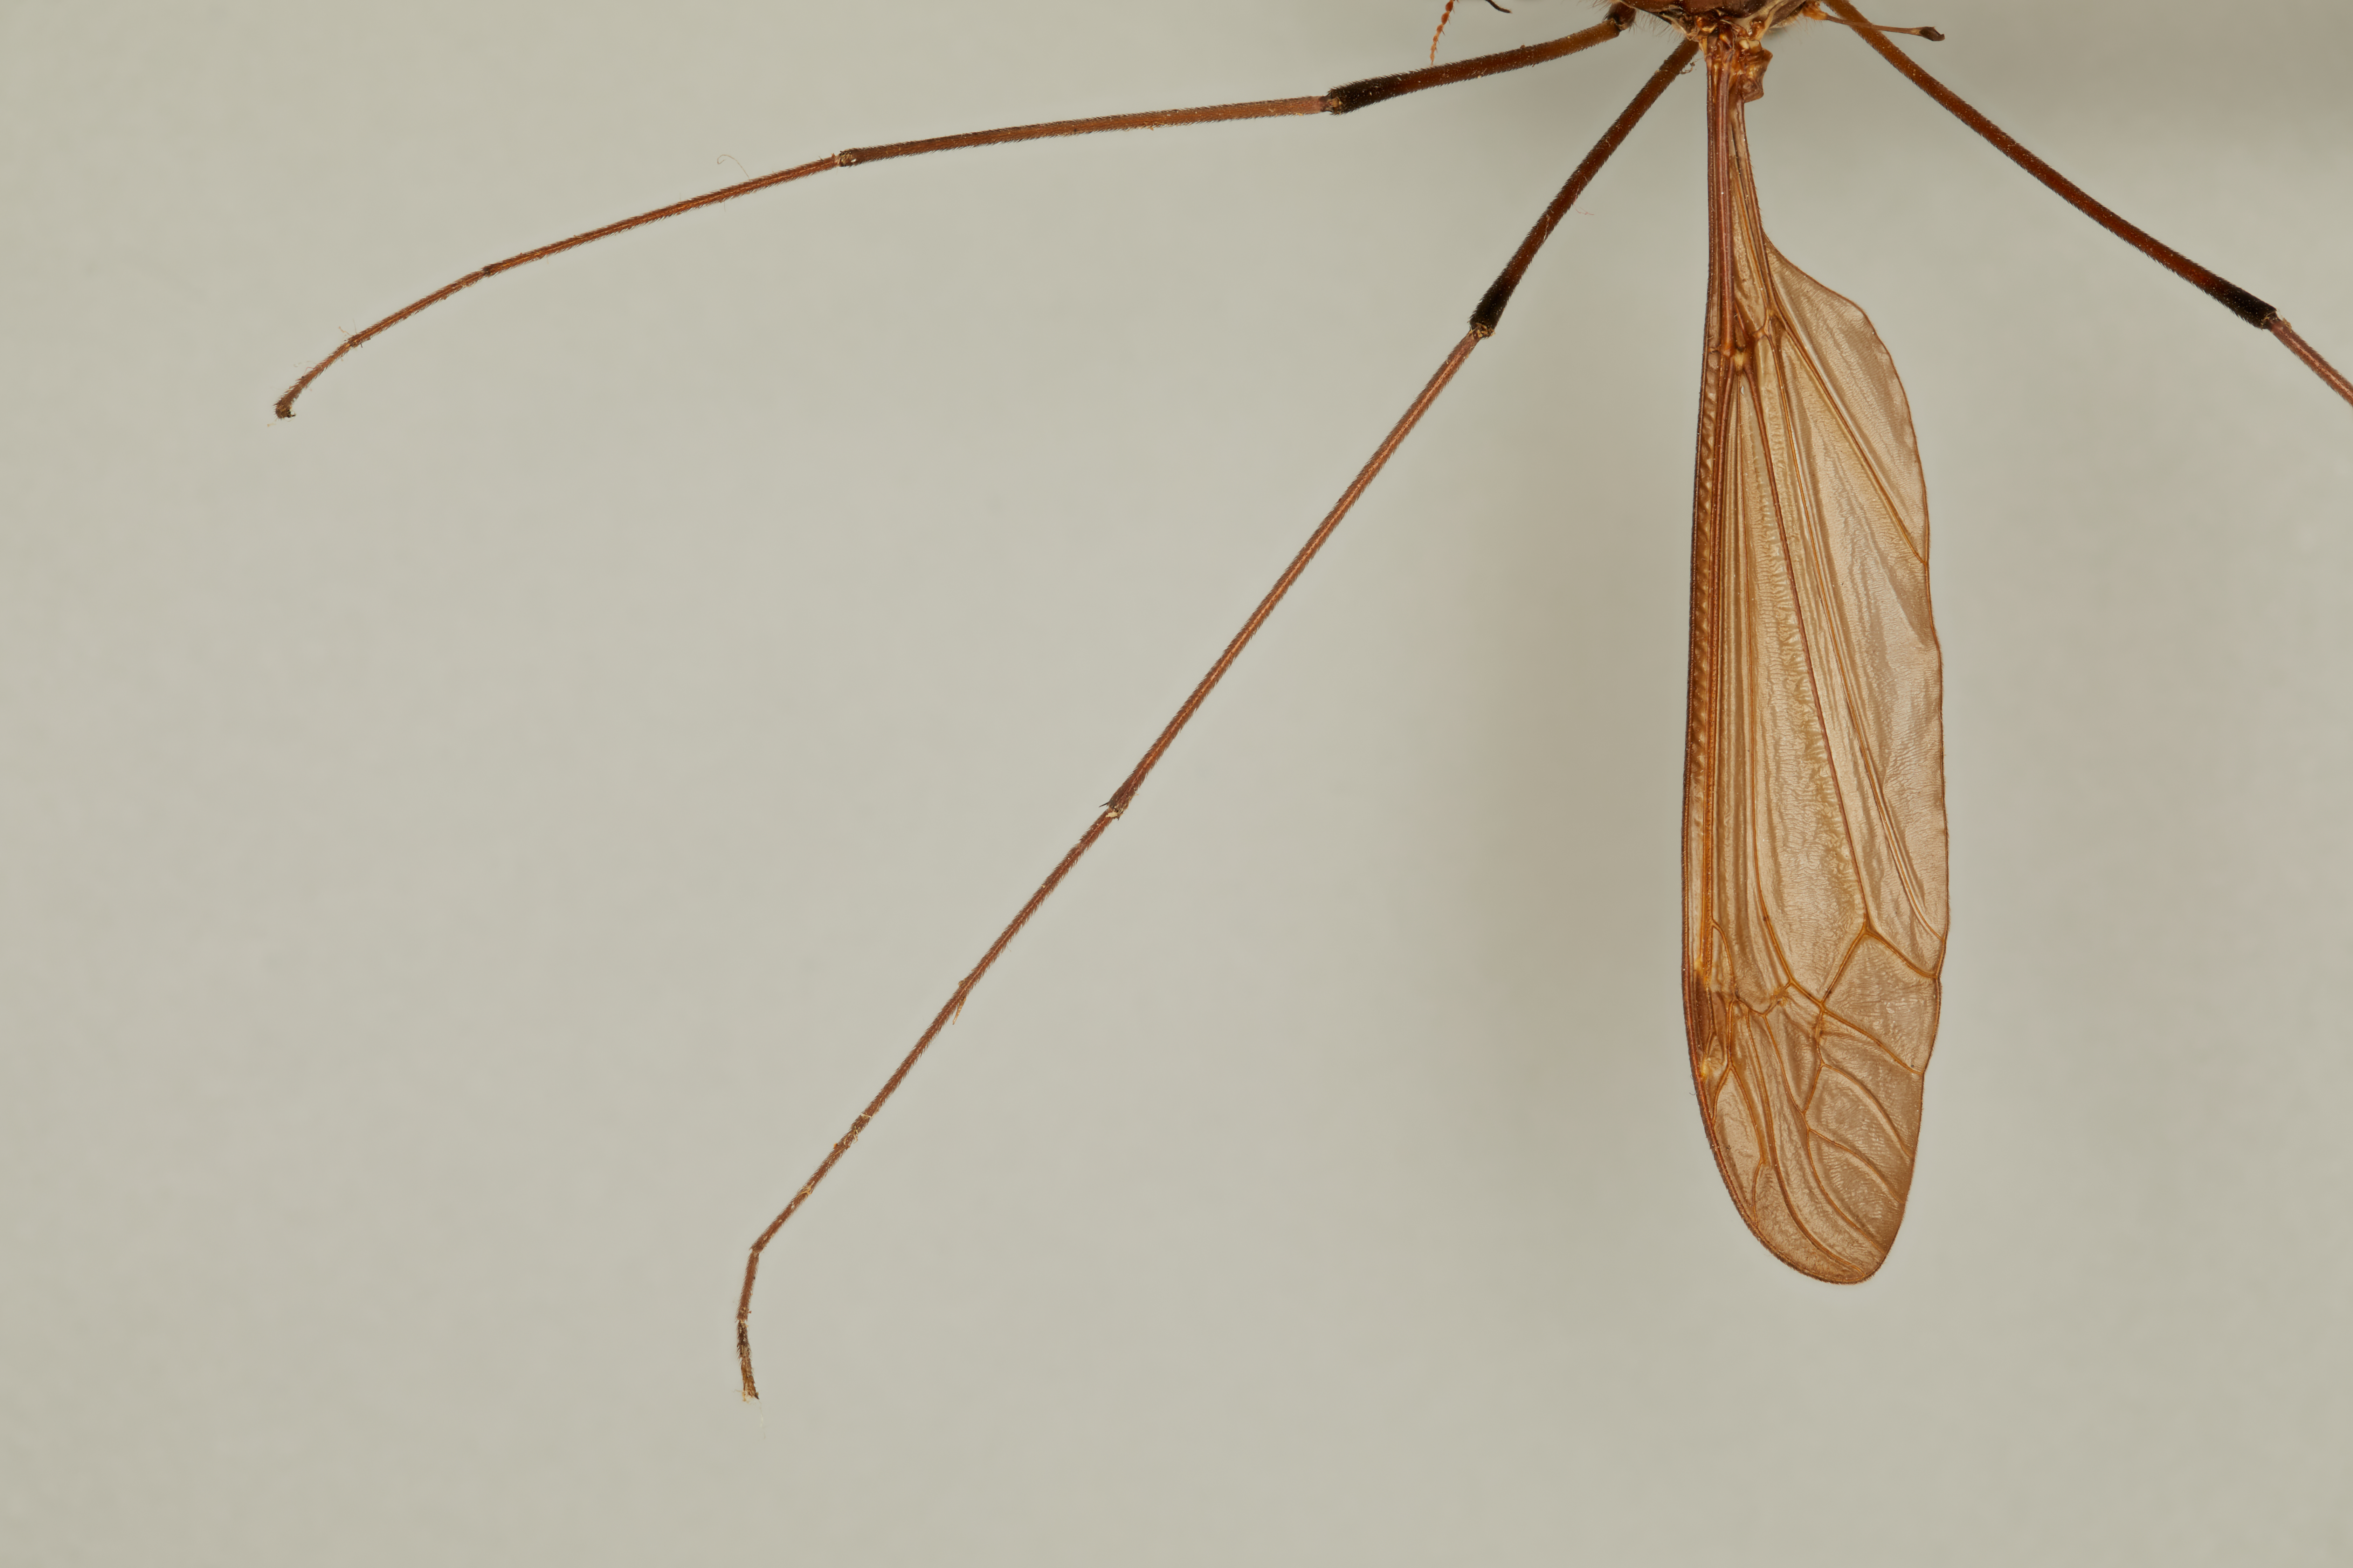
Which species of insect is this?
Holorusia hespera
